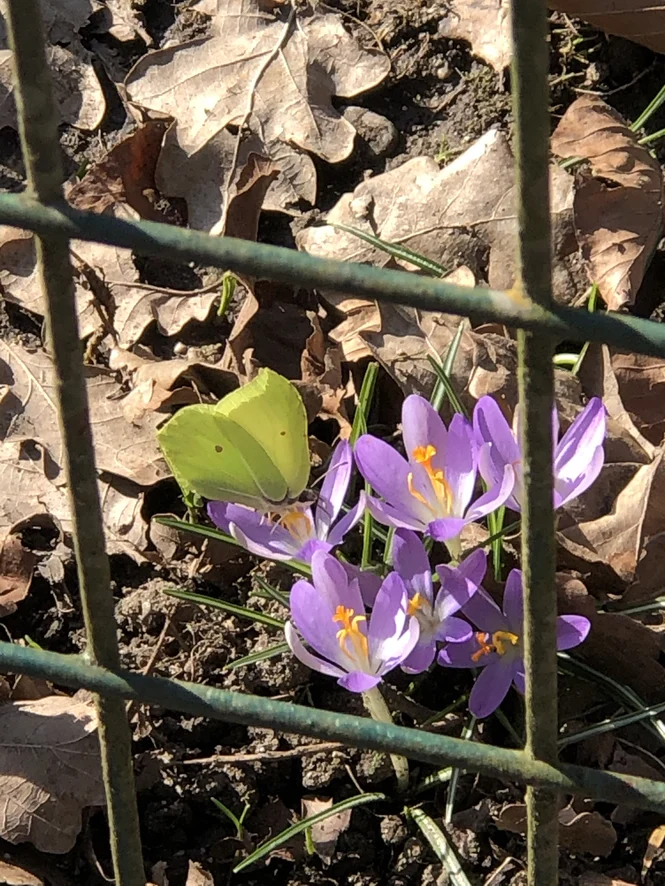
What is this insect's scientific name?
Gonepteryx rhamni
